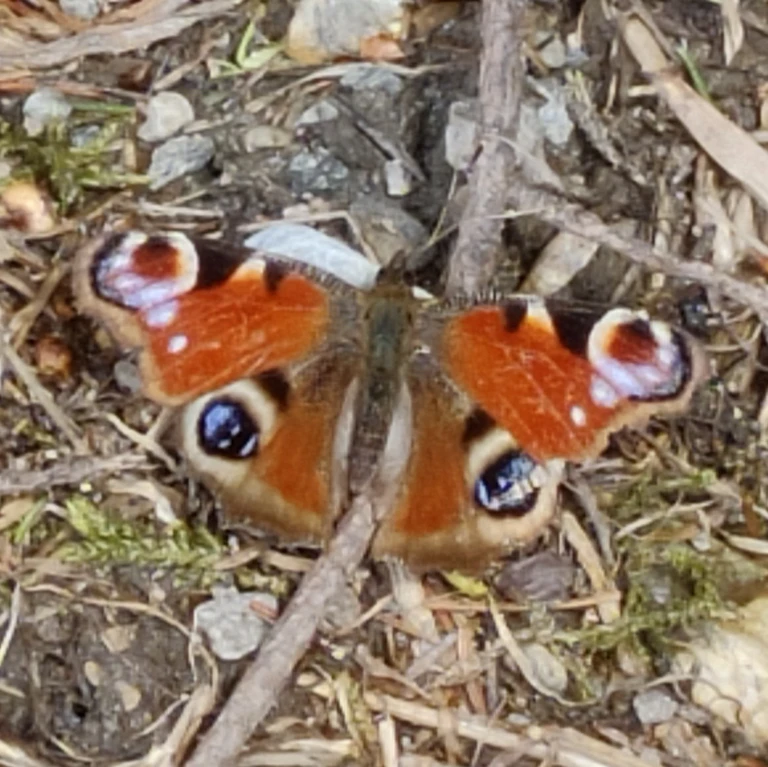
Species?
Aglais io
